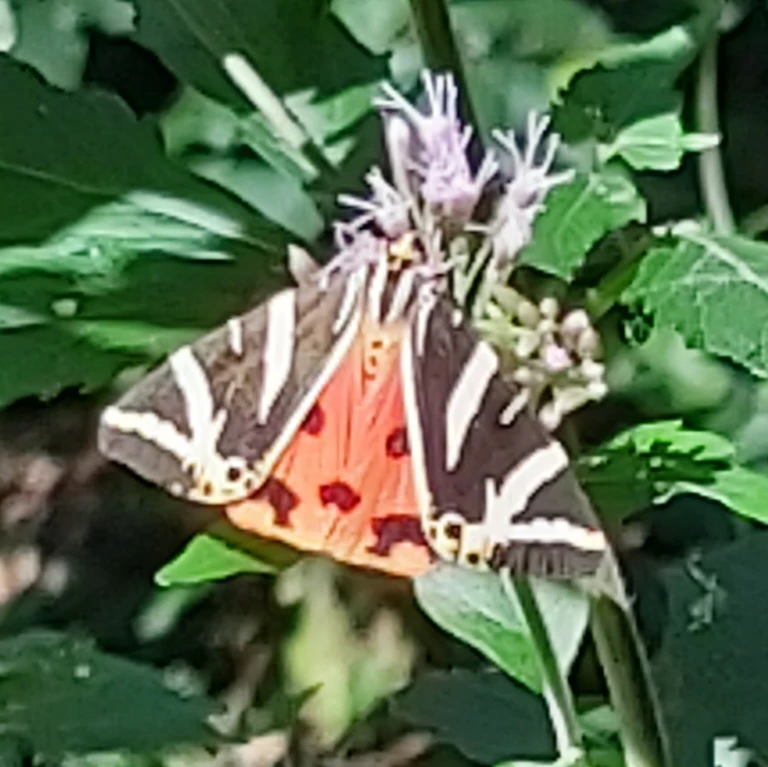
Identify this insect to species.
Euplagia quadripunctaria
